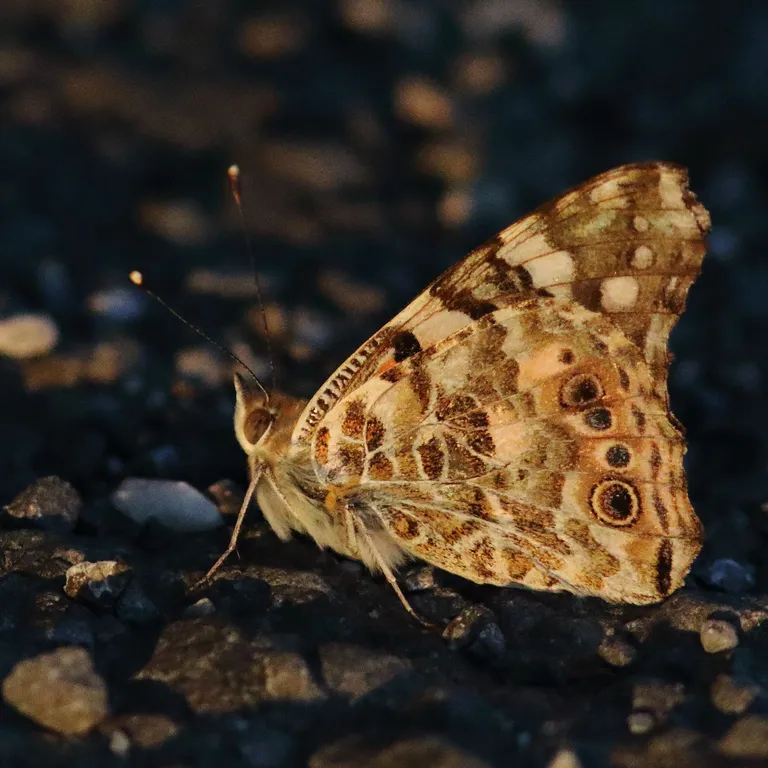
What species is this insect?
Vanessa cardui
